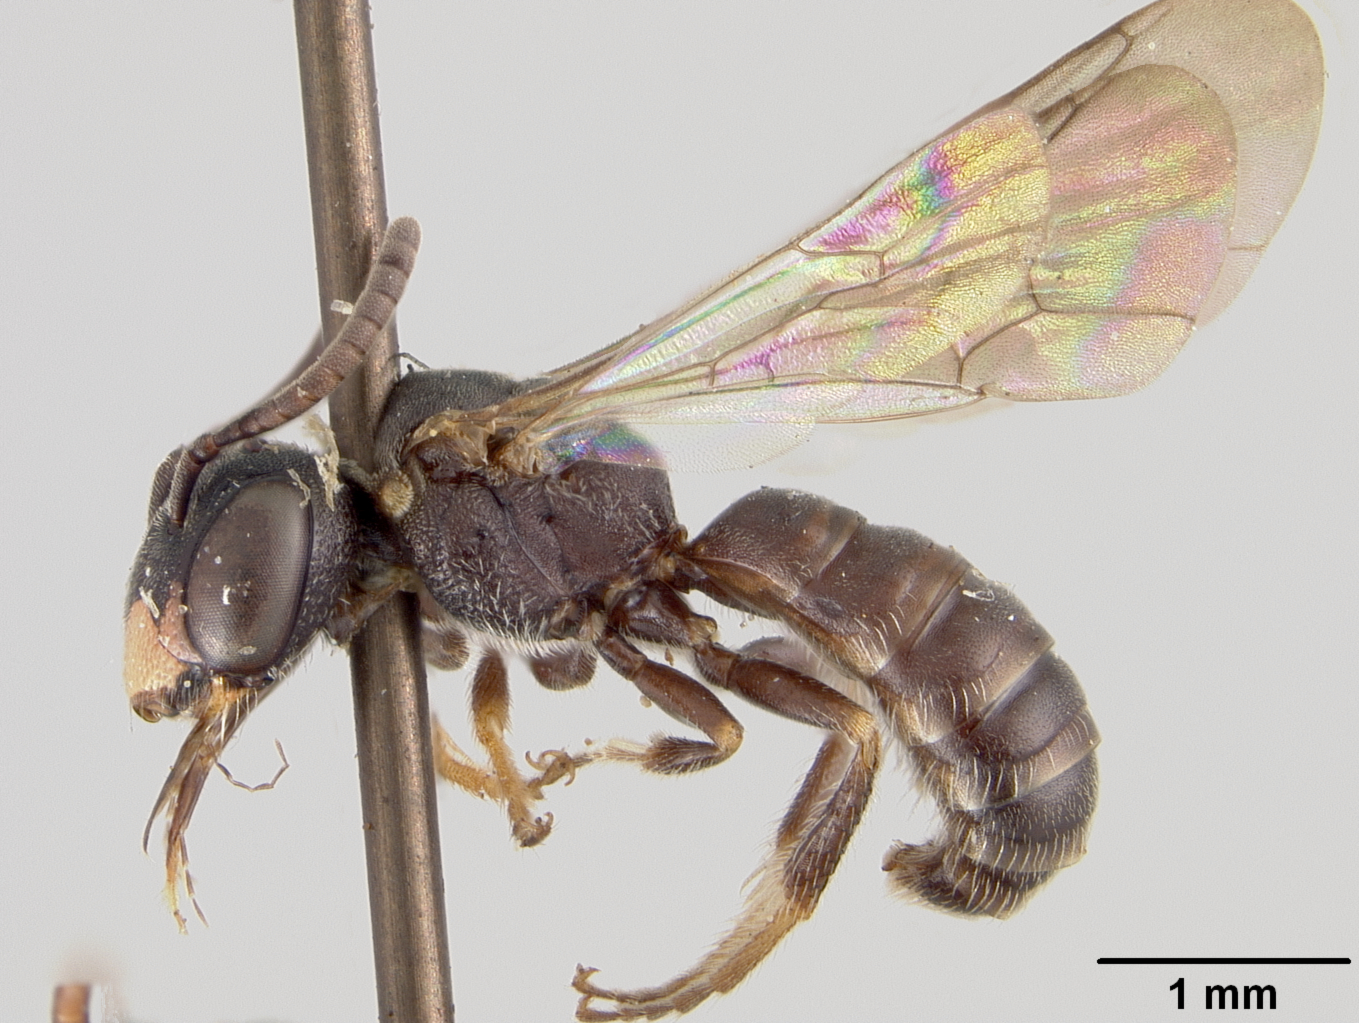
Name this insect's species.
Pseudopanurgus gerardiae
